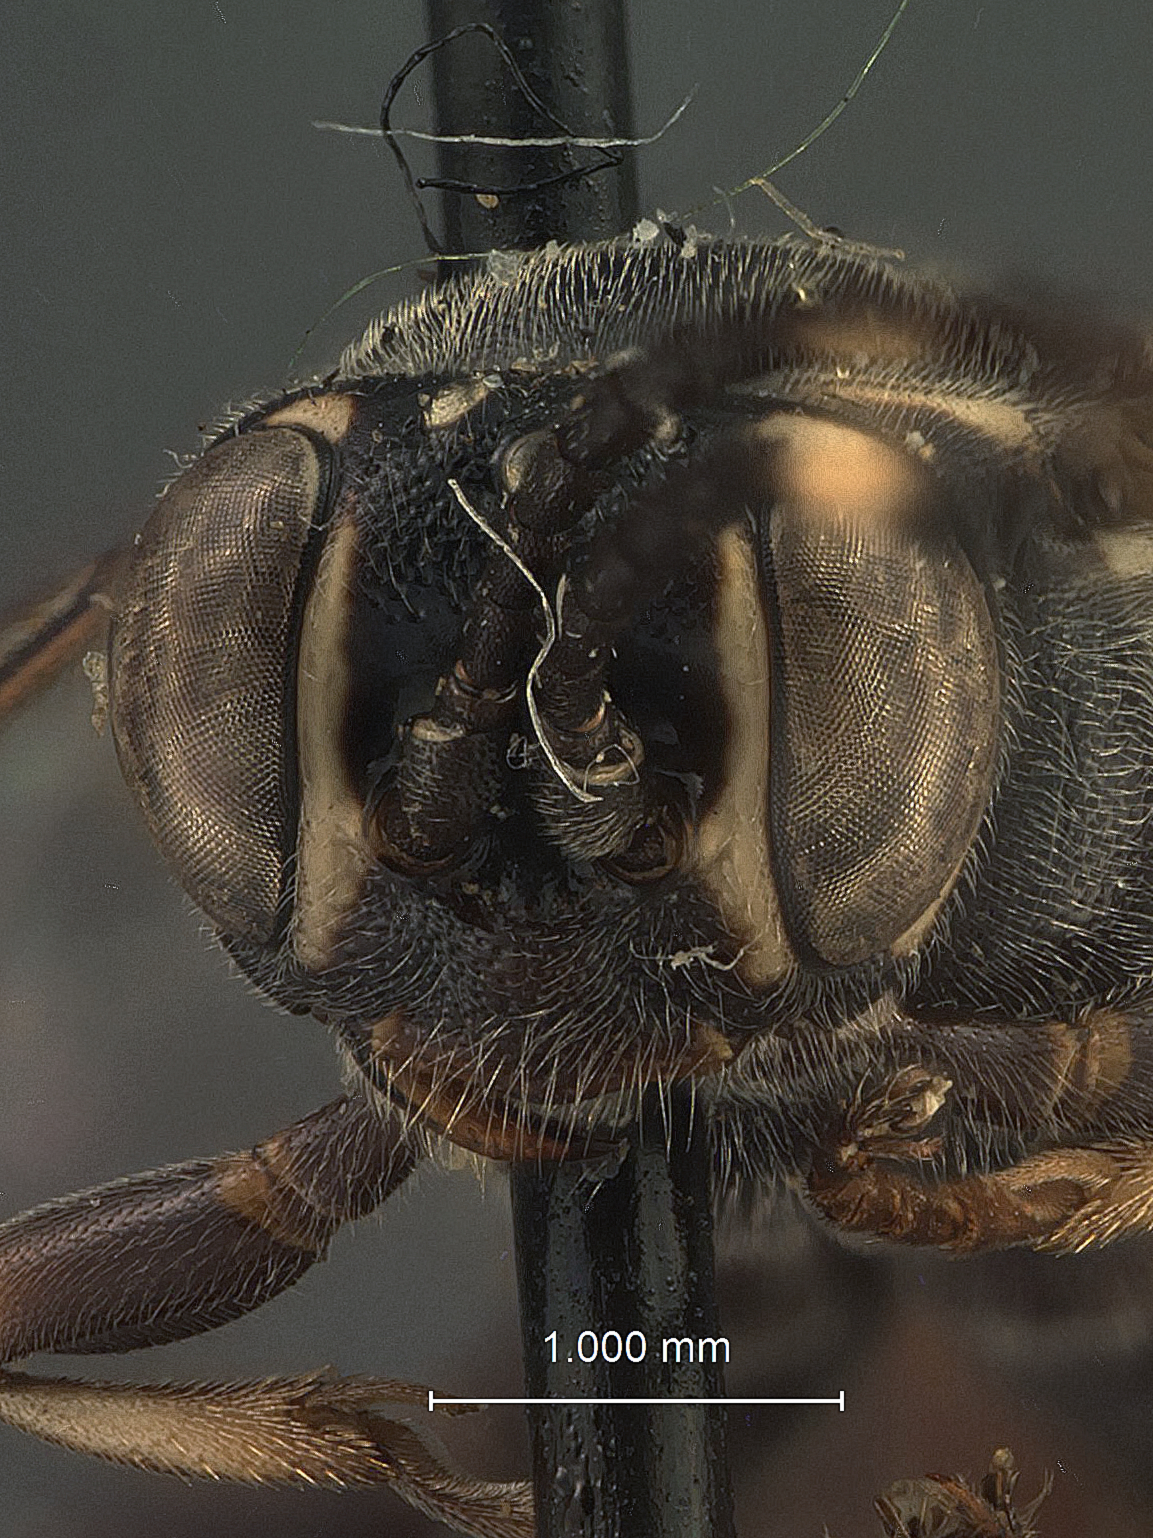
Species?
Ichneumon brunneri
